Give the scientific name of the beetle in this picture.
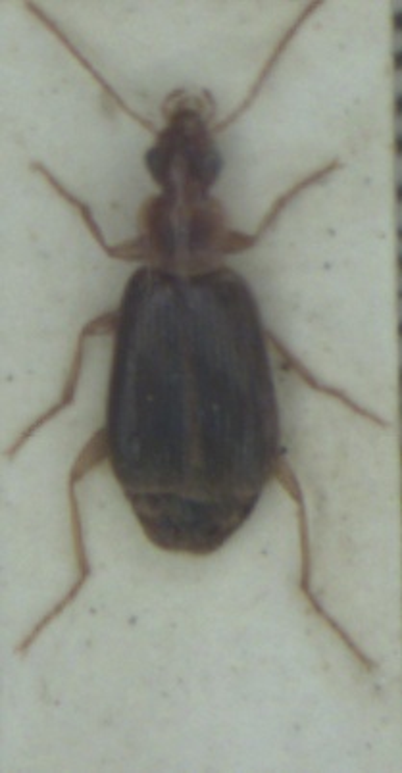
Dromius agilis
